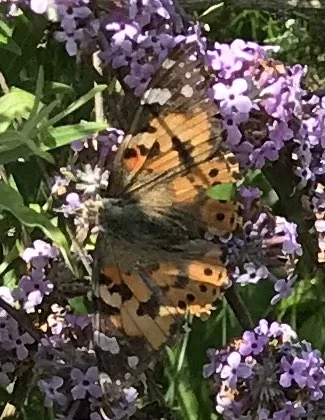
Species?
Vanessa cardui
